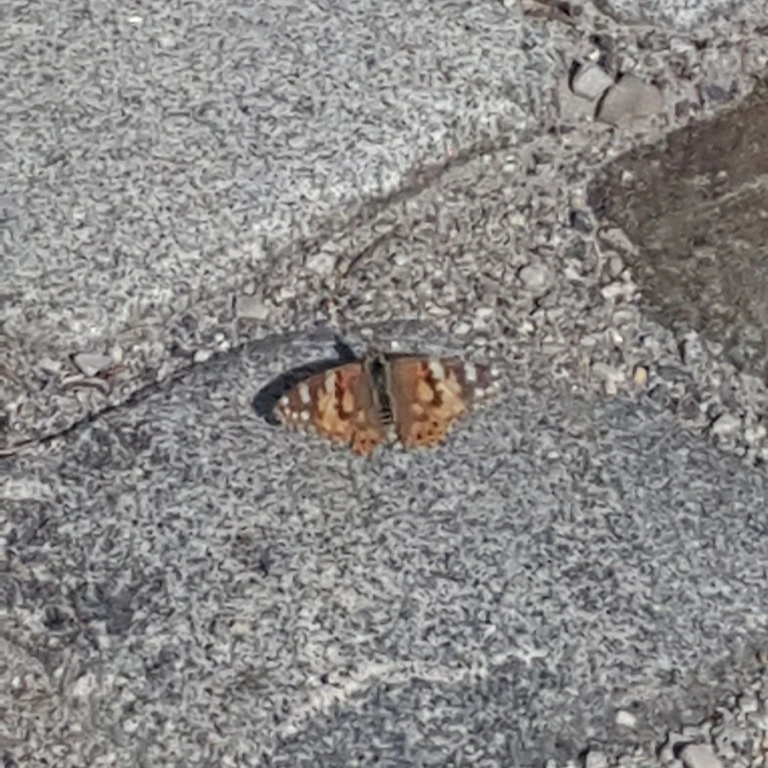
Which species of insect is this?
Vanessa cardui
